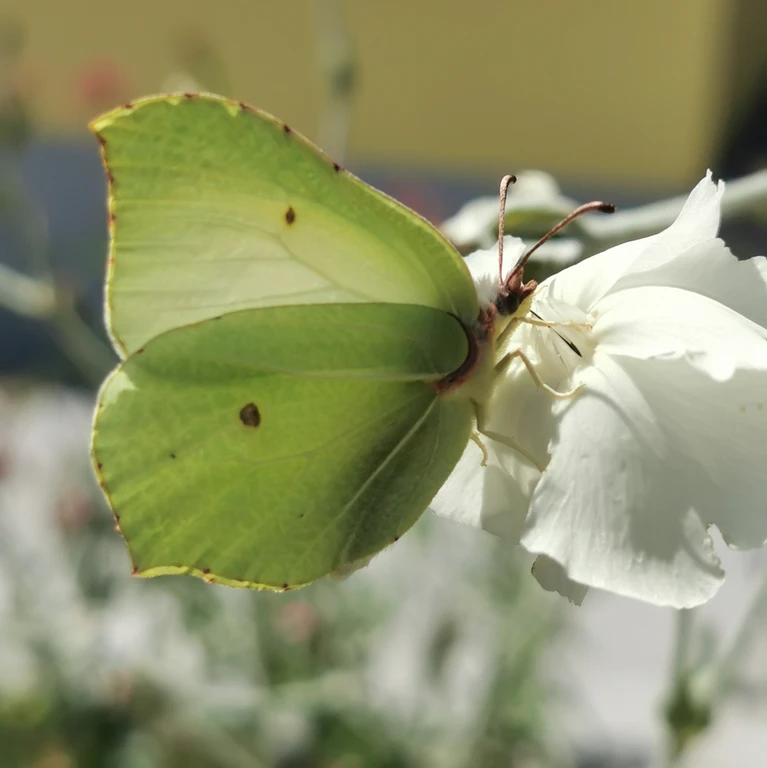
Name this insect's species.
Gonepteryx rhamni
